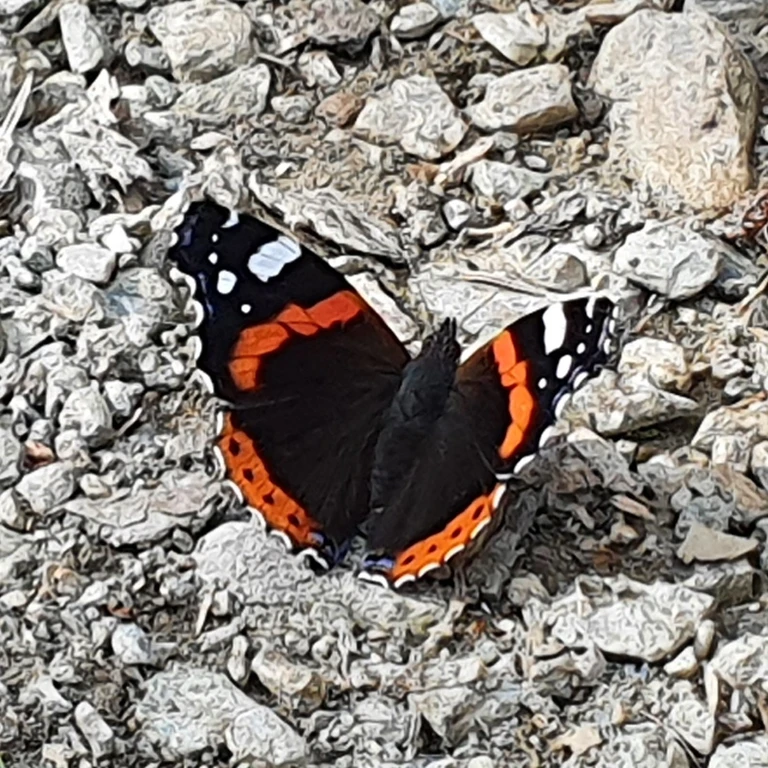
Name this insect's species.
Vanessa atalanta
